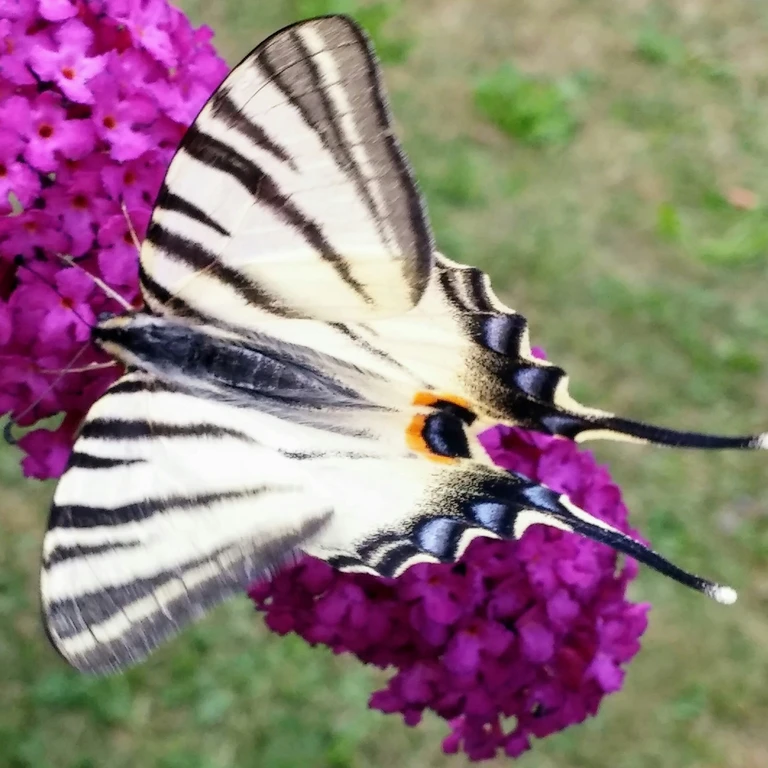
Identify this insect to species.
Iphiclides podalirius
